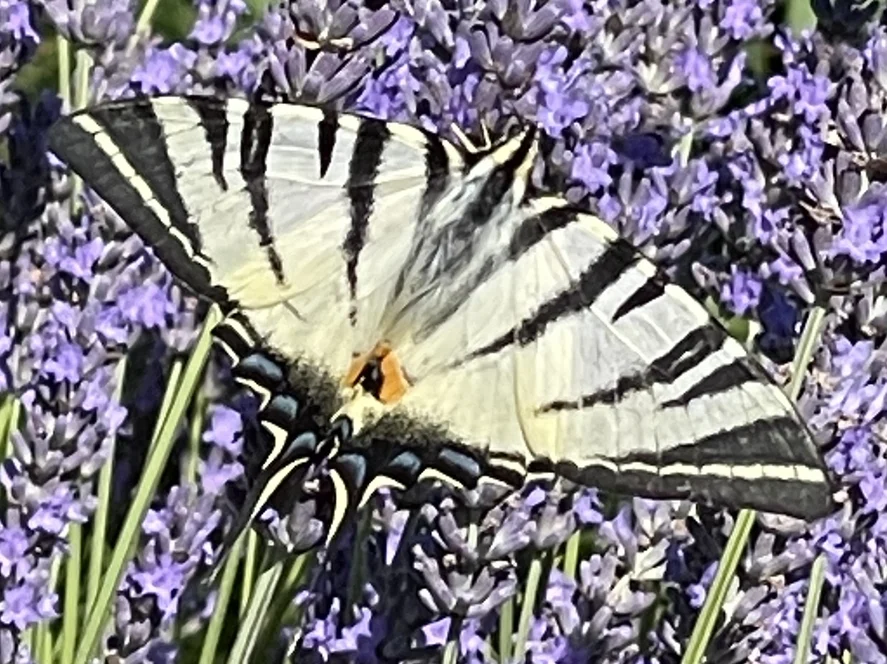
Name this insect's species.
Iphiclides podalirius
